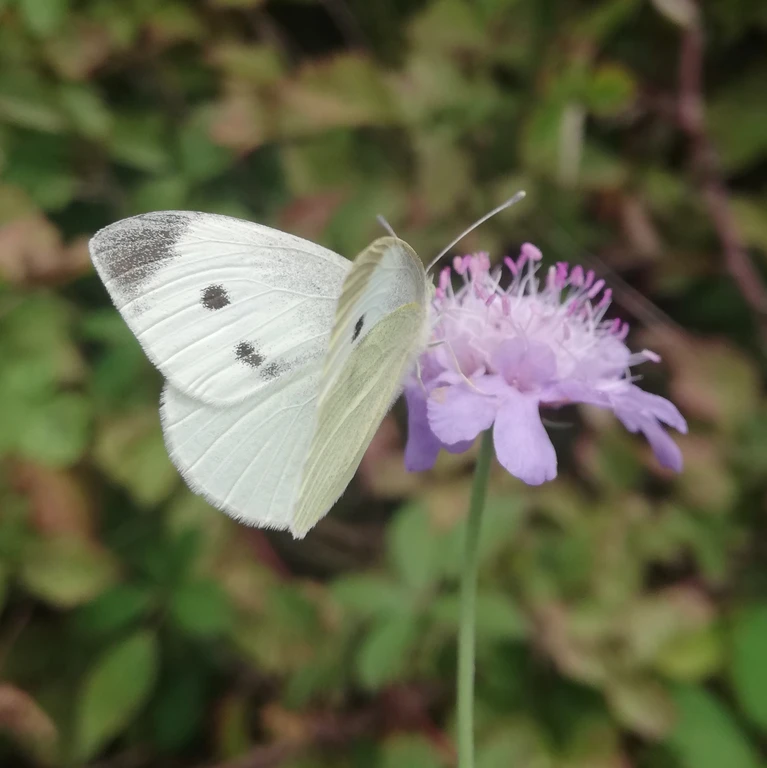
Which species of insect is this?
Pieris rapae
